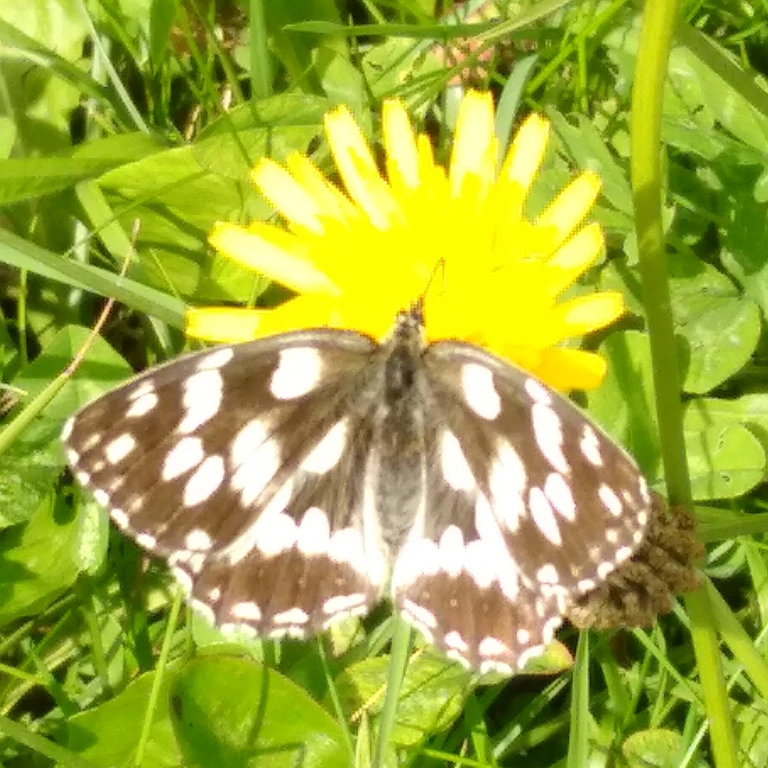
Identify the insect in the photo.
Melanargia galathea
